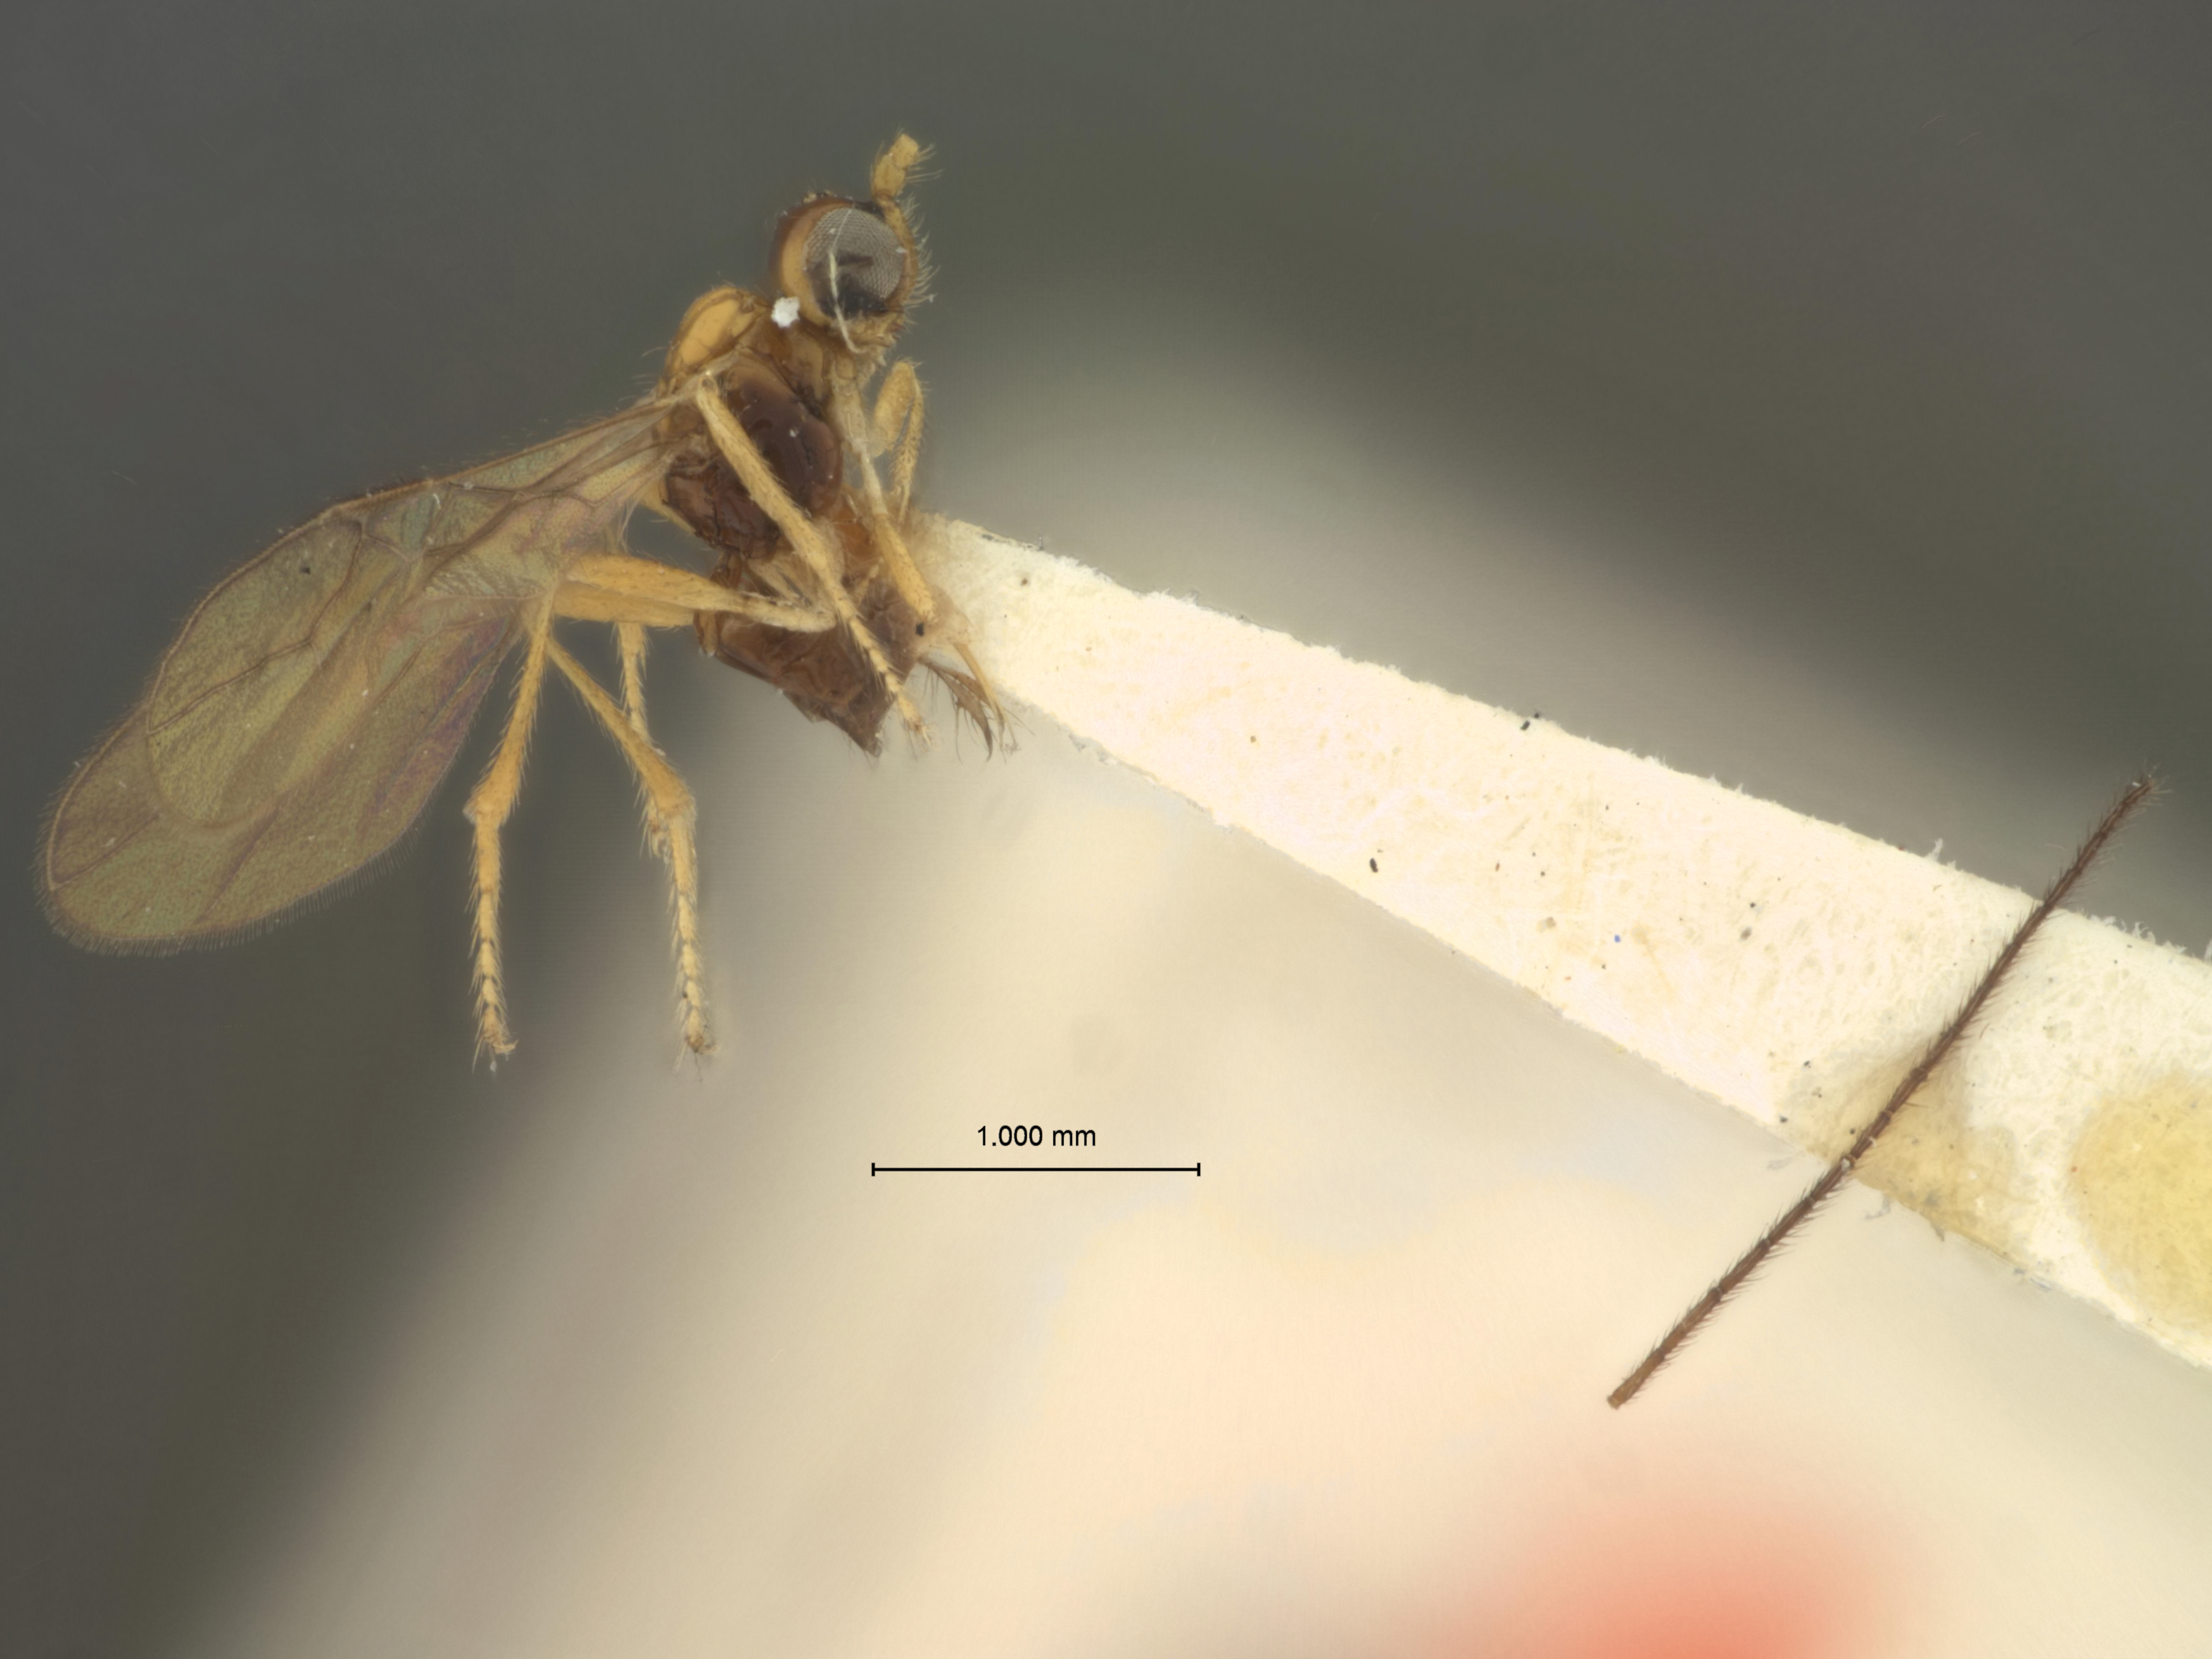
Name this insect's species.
Asobara orientalis
